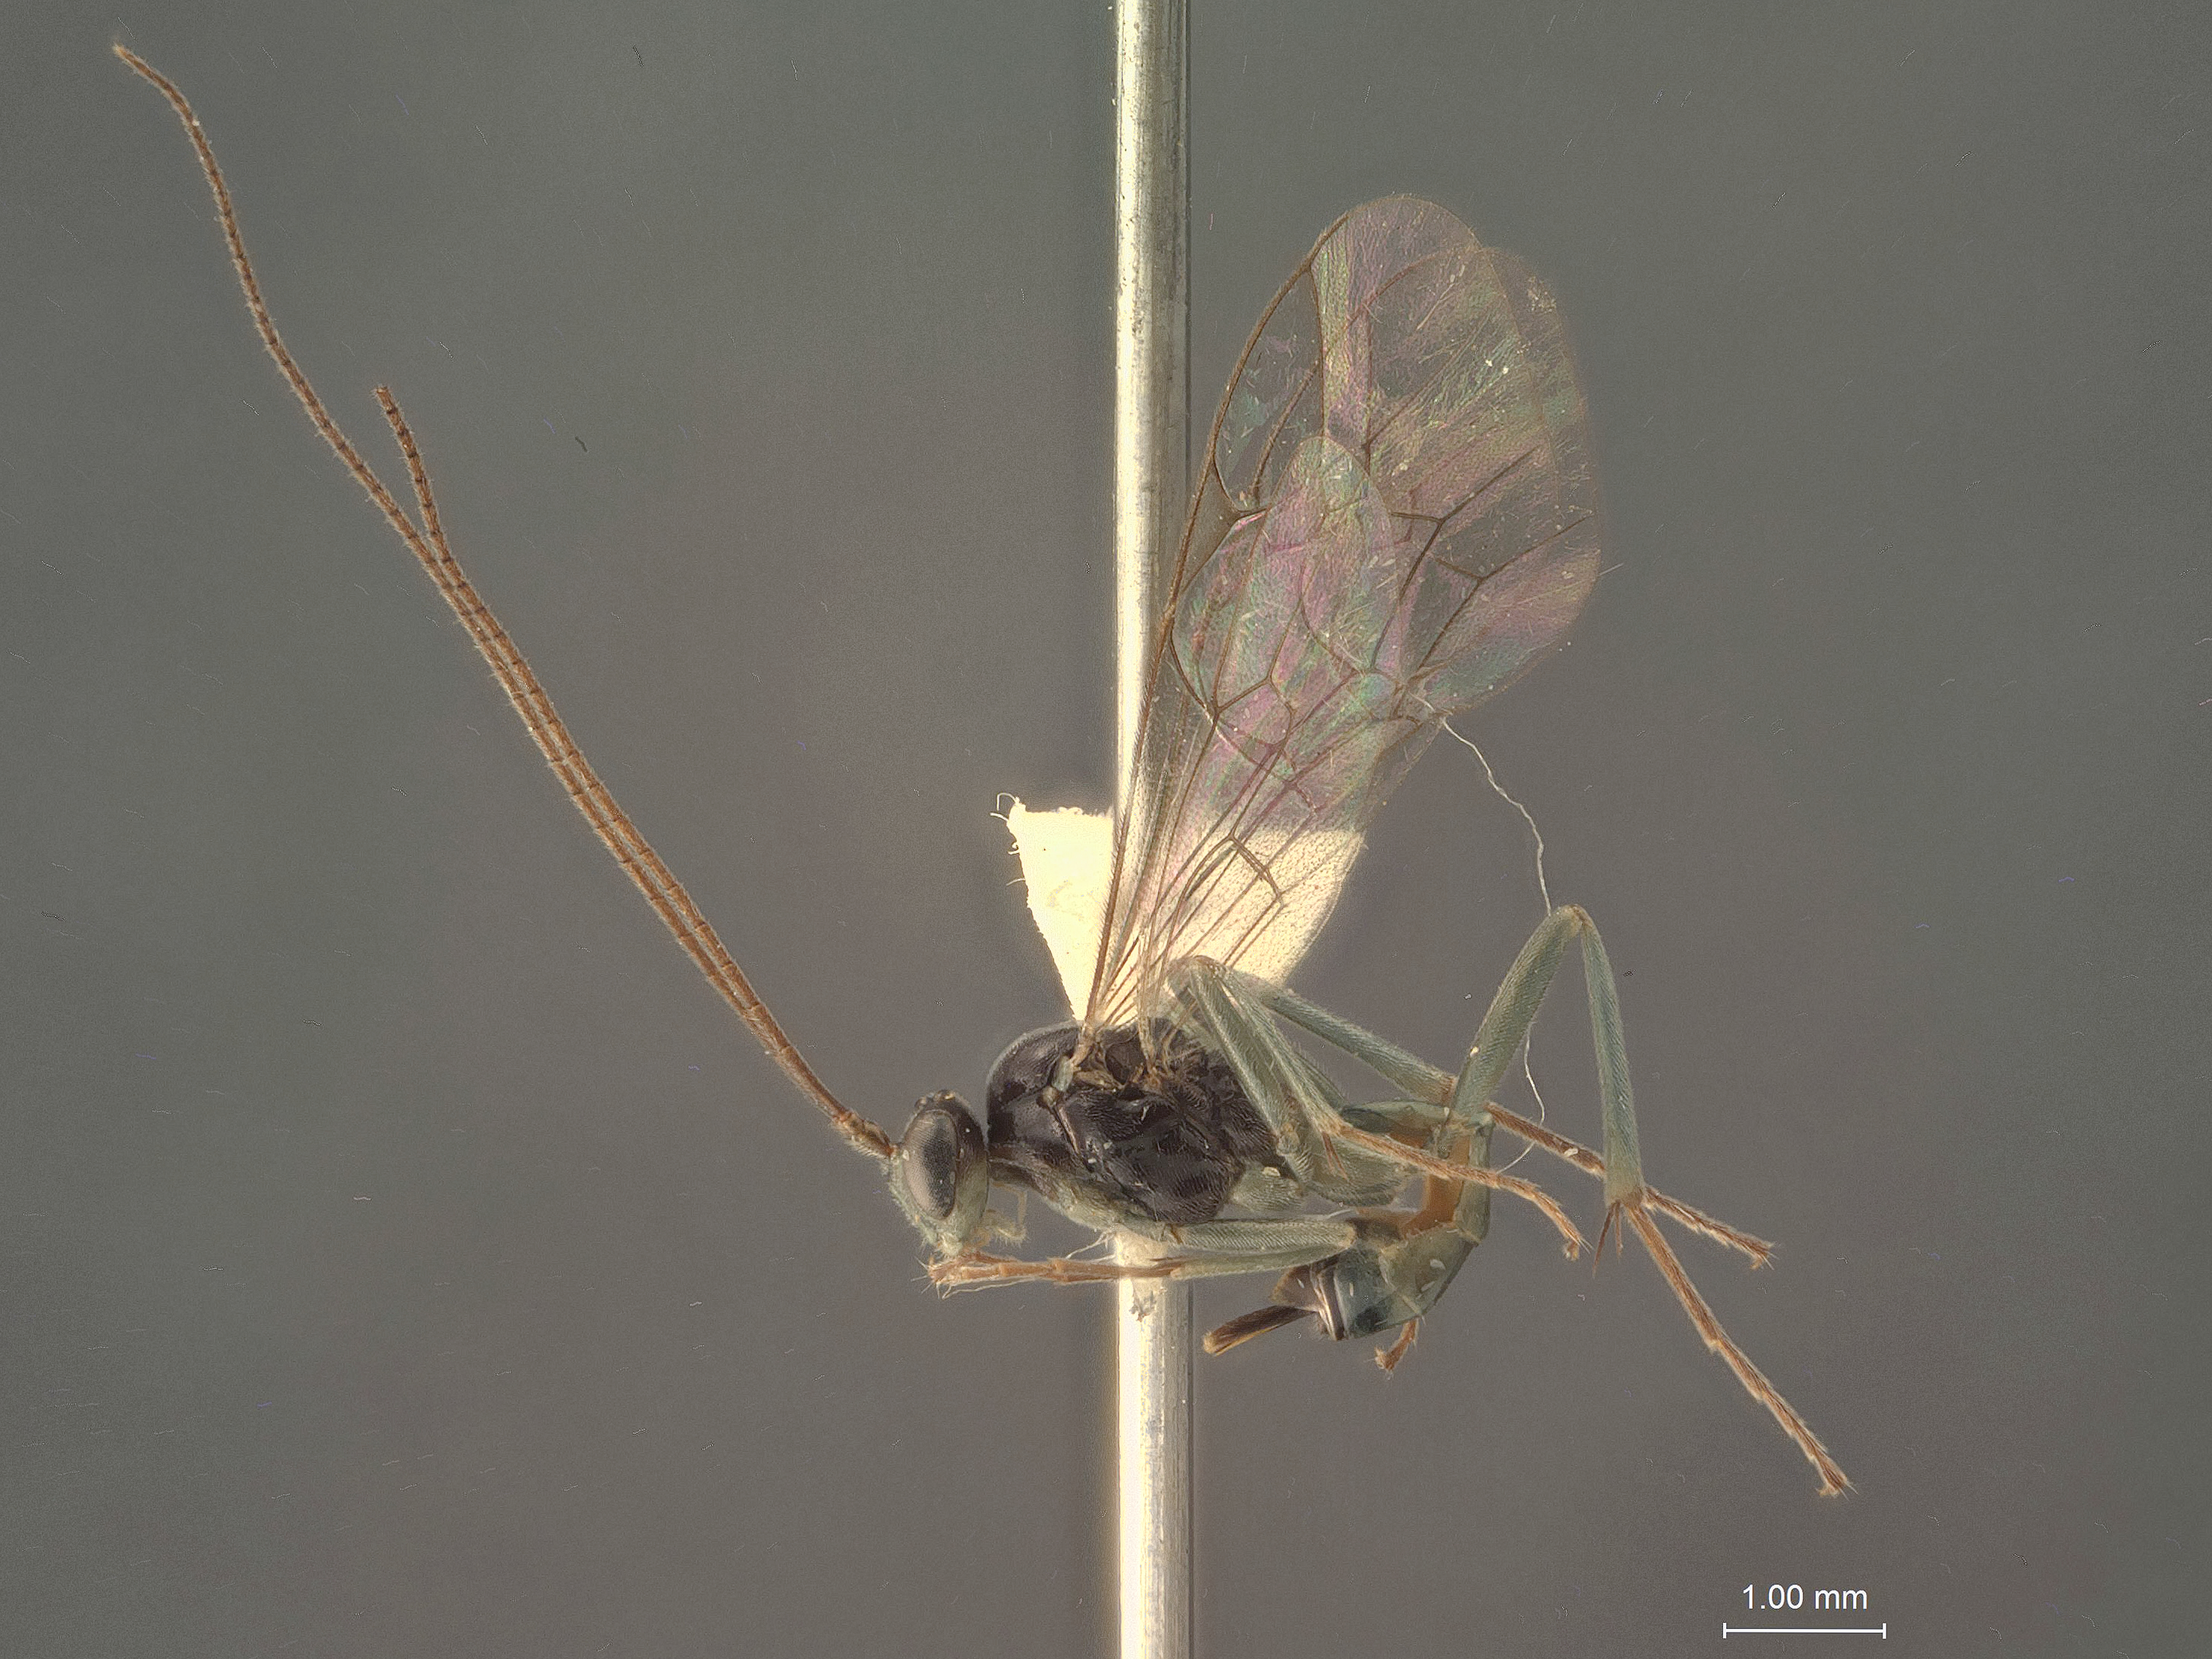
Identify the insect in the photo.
Leipdura improrera
